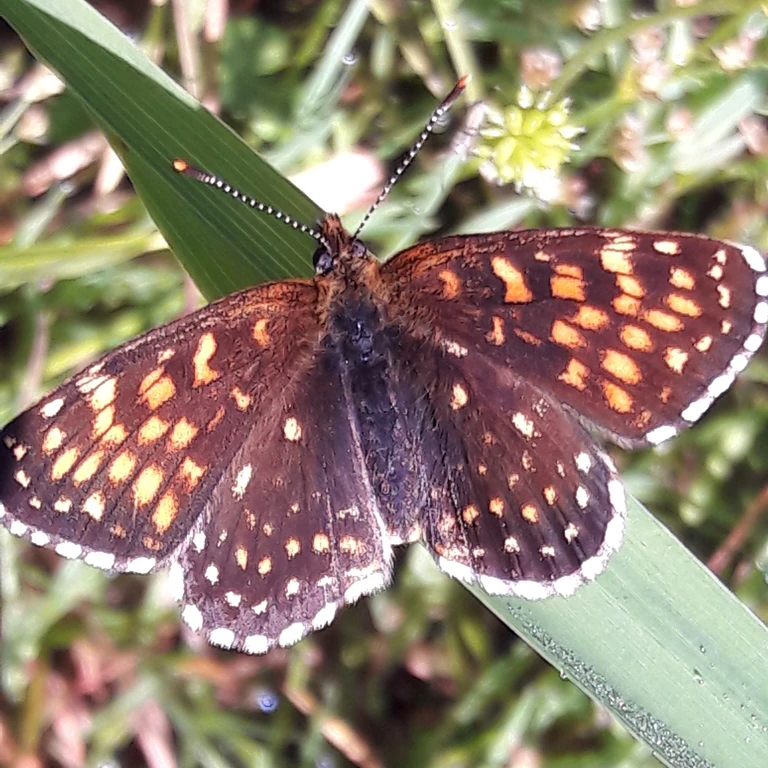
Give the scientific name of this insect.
Melitaea diamina
